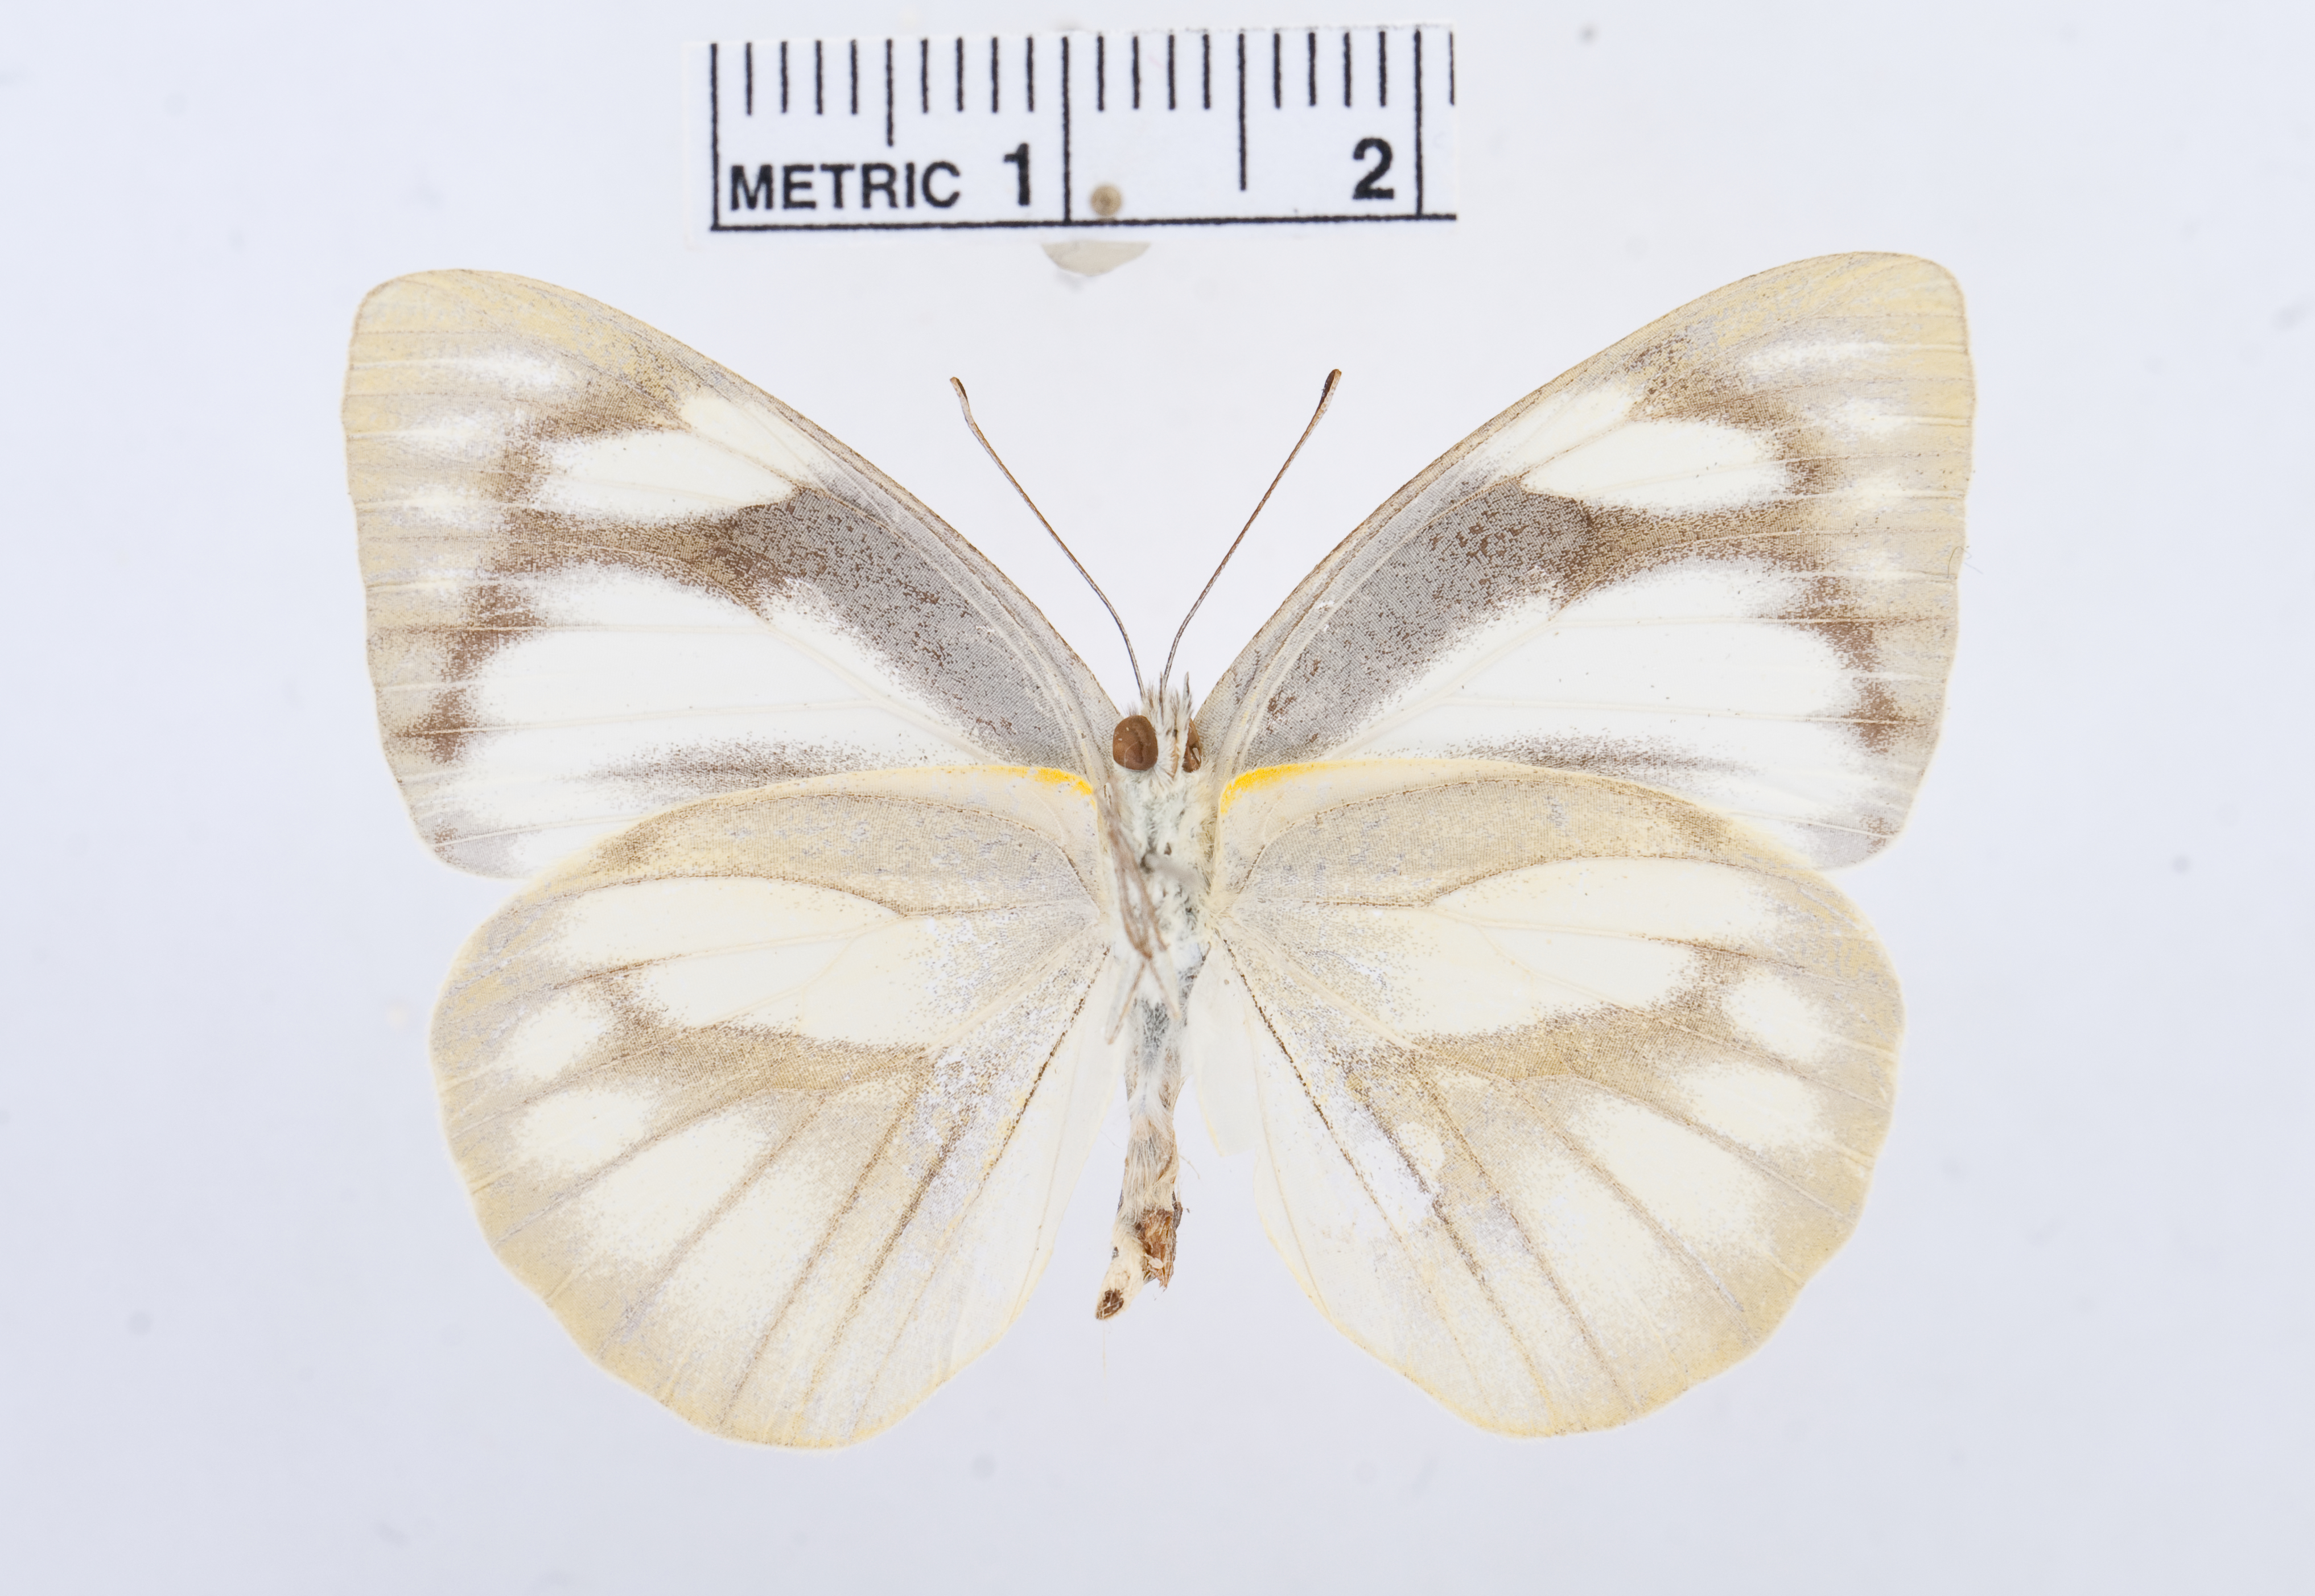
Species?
Appias libythea
